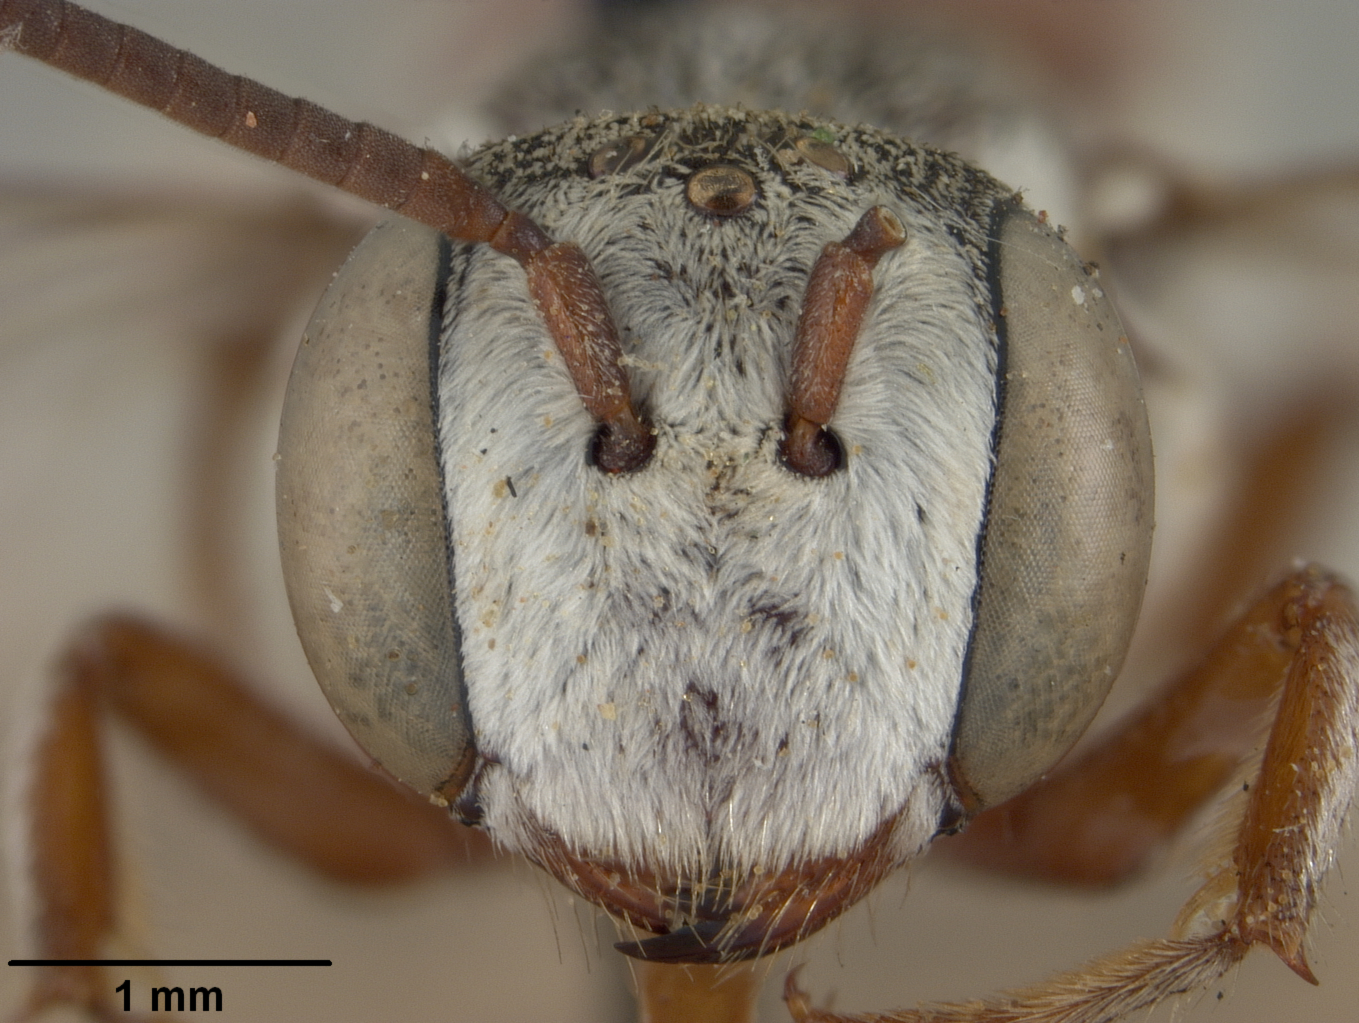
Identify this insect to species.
Coelioxys rufiventris
